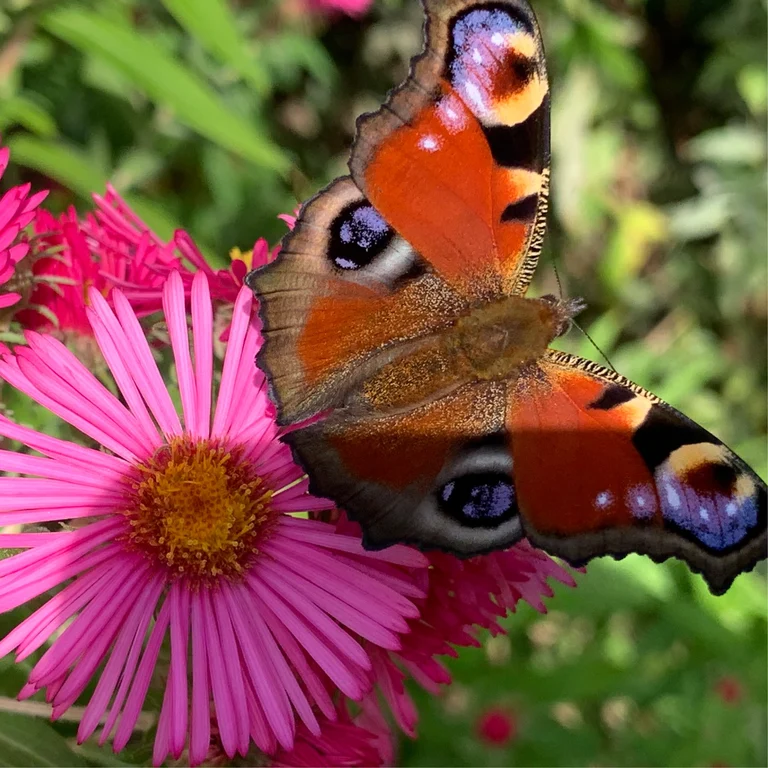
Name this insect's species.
Aglais io
